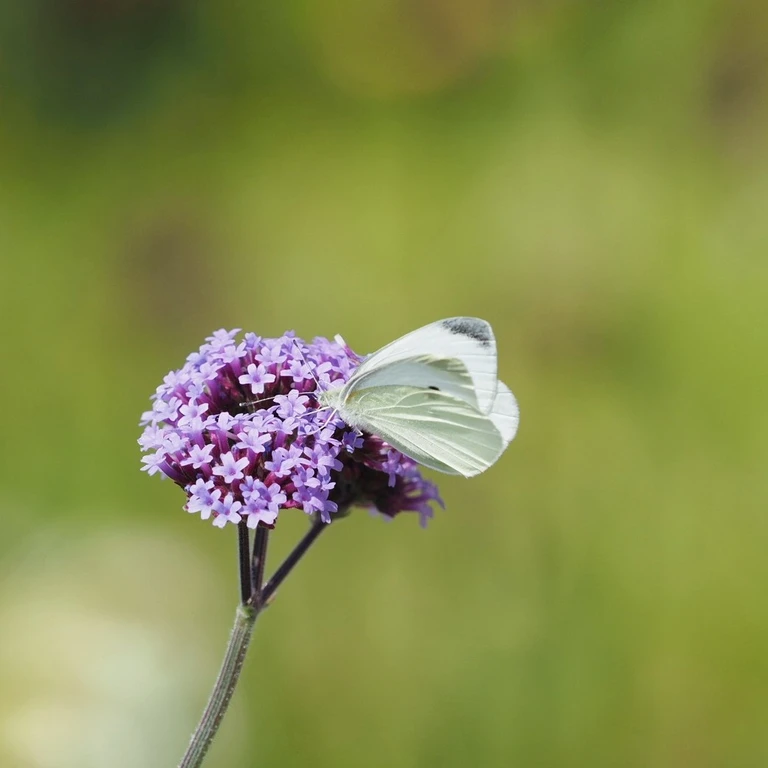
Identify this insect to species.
Pieris rapae
